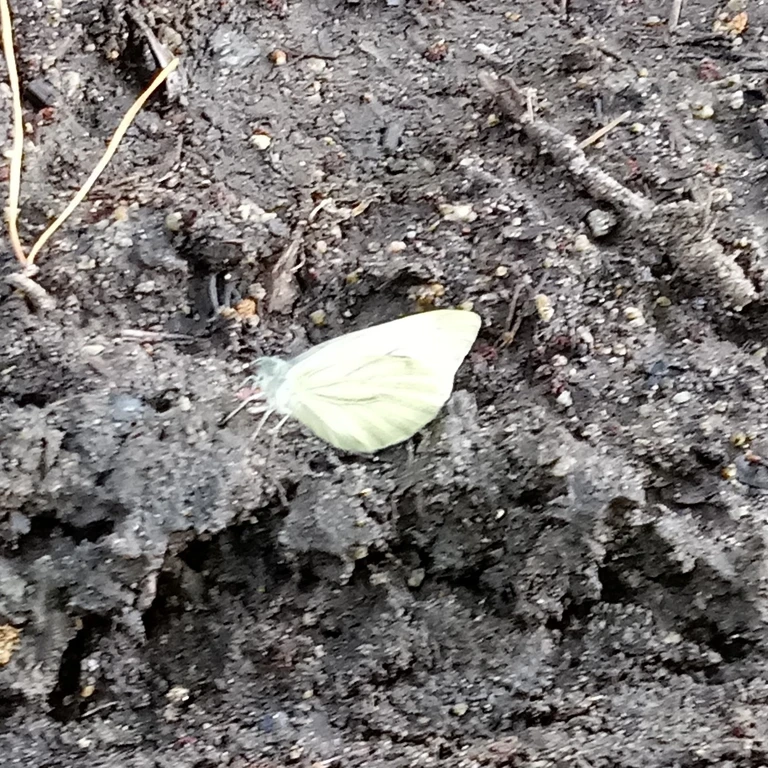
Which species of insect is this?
Pieris napi
